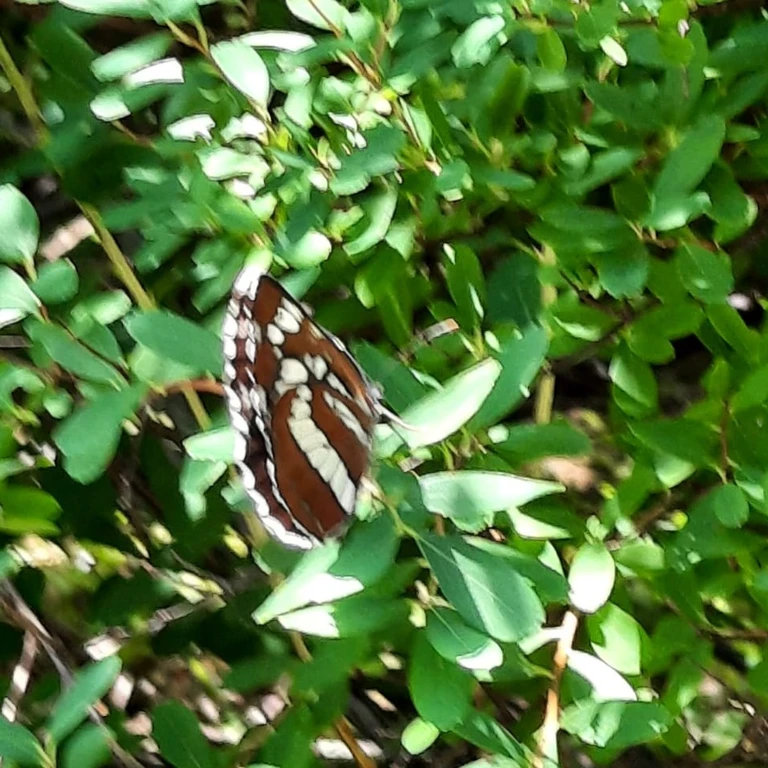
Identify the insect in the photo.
Neptis rivularis
